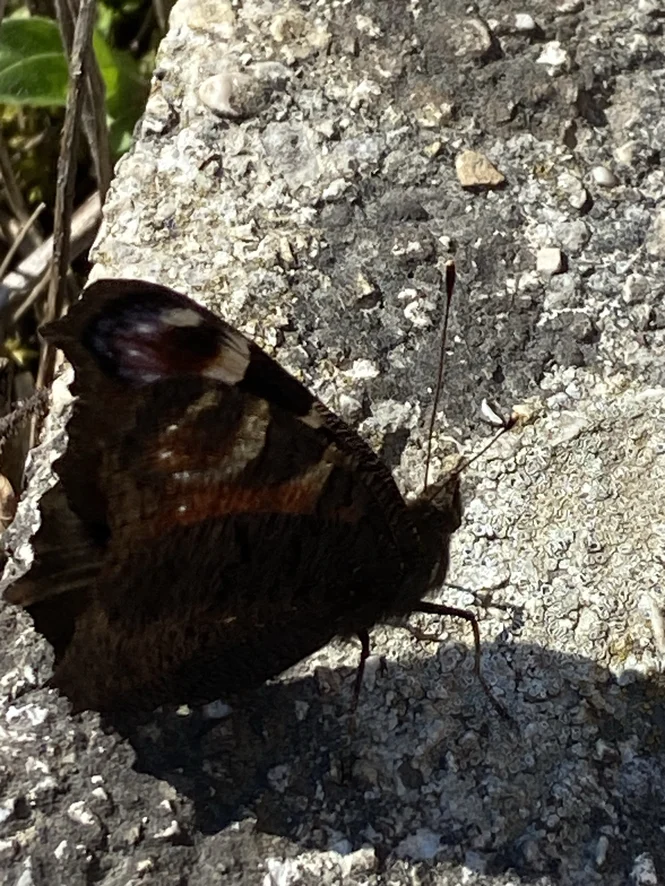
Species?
Aglais io
